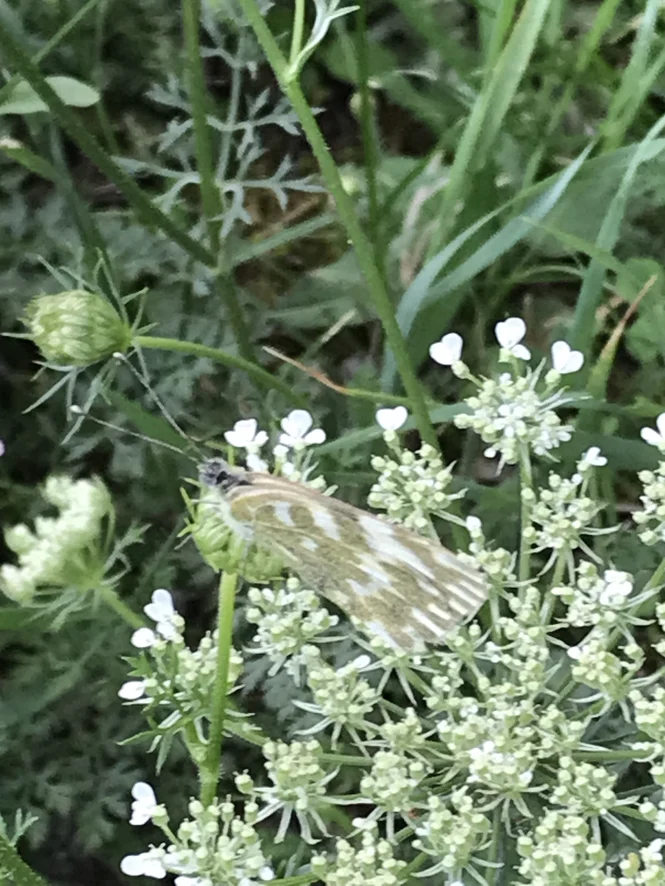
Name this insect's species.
Pontia edusa
